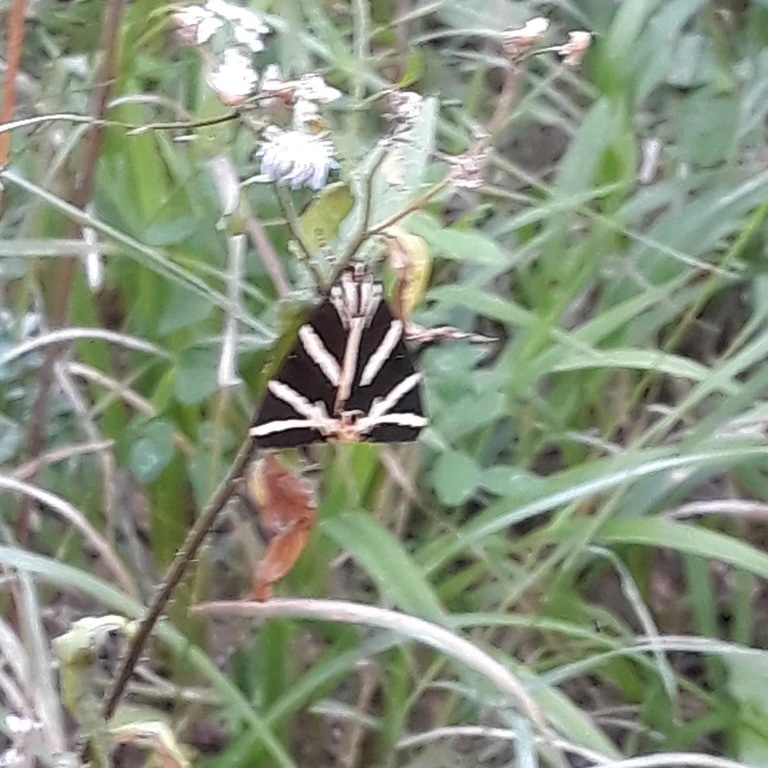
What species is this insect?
Euplagia quadripunctaria
